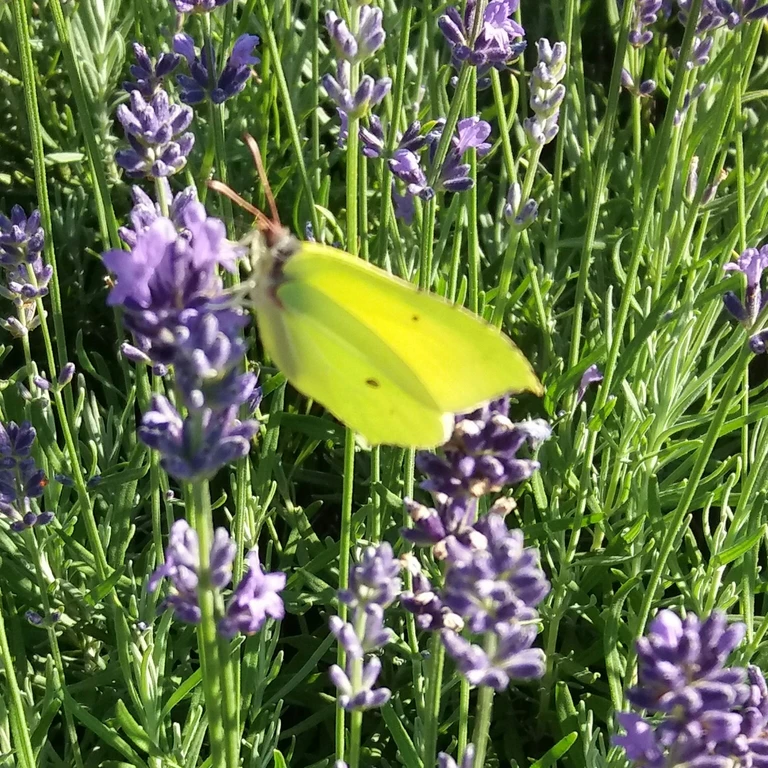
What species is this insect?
Gonepteryx rhamni
